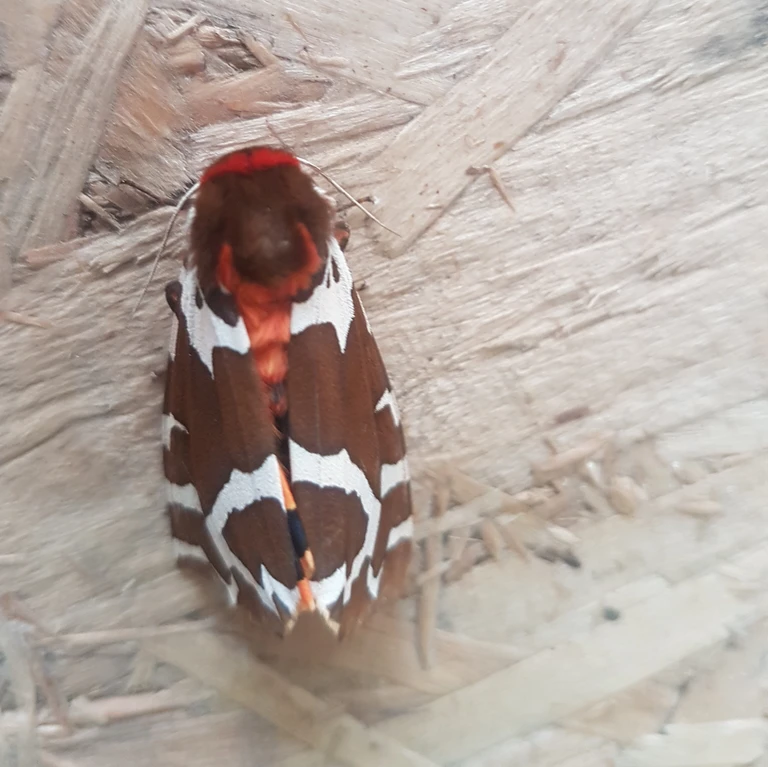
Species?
Arctia caja
